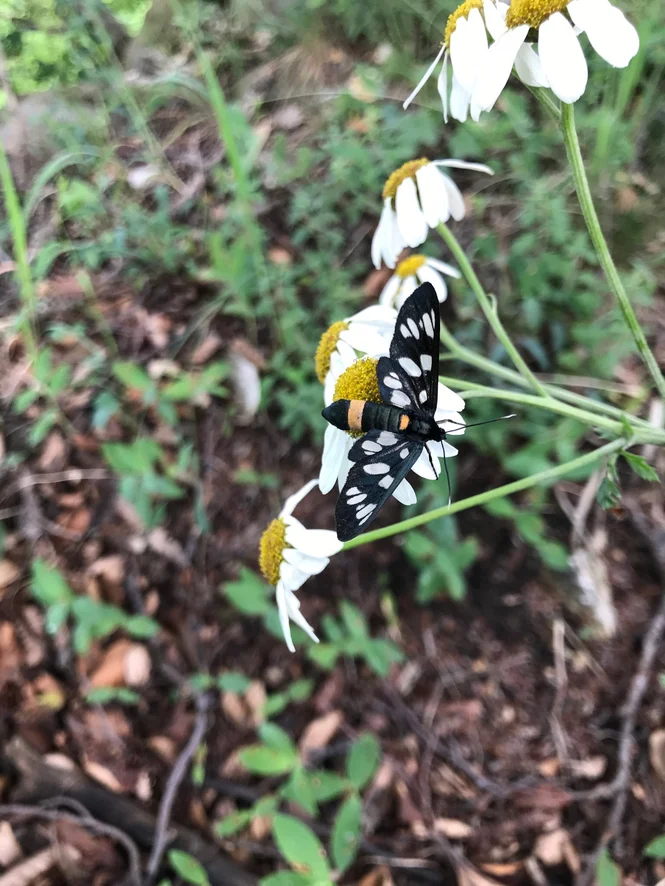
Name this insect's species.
Amata phegea
